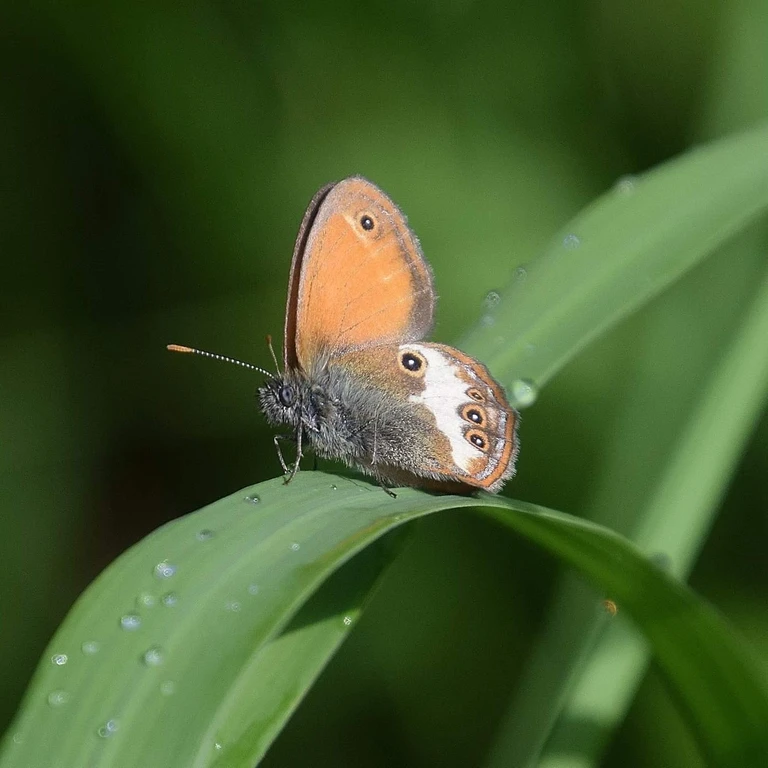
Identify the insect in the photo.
Coenonympha arcania
